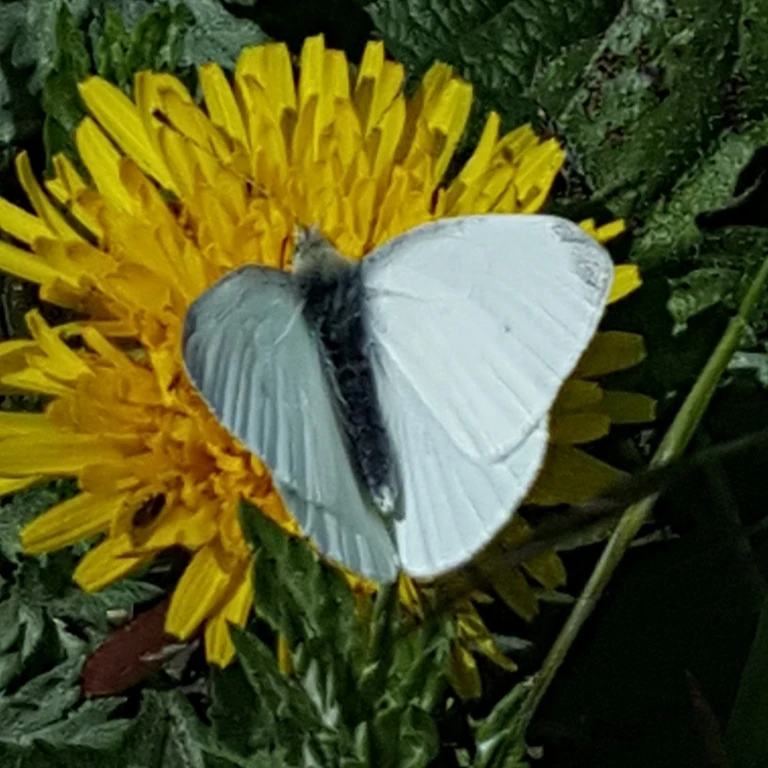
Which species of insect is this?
Pieris rapae
